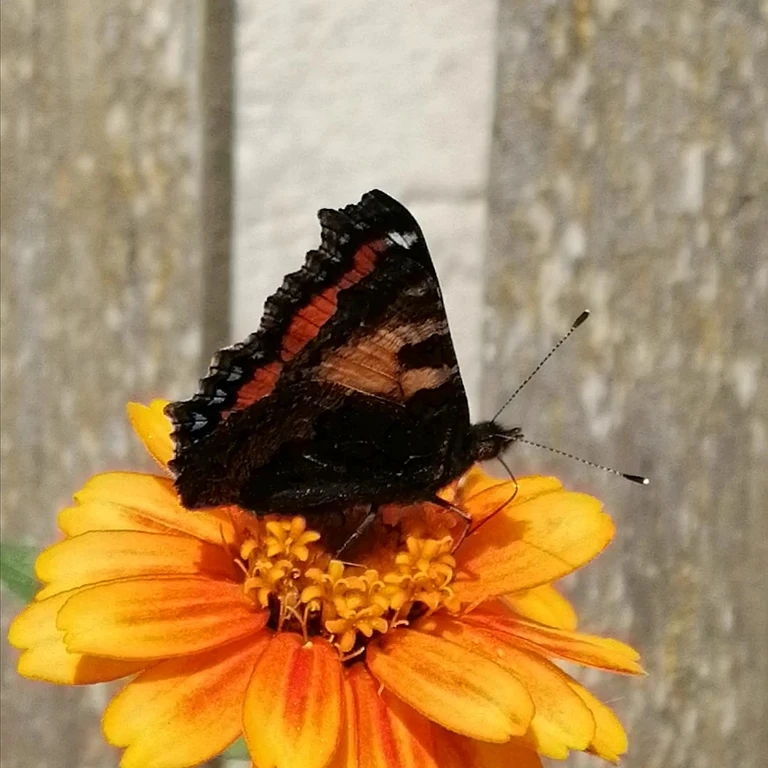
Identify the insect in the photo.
Aglais urticae
